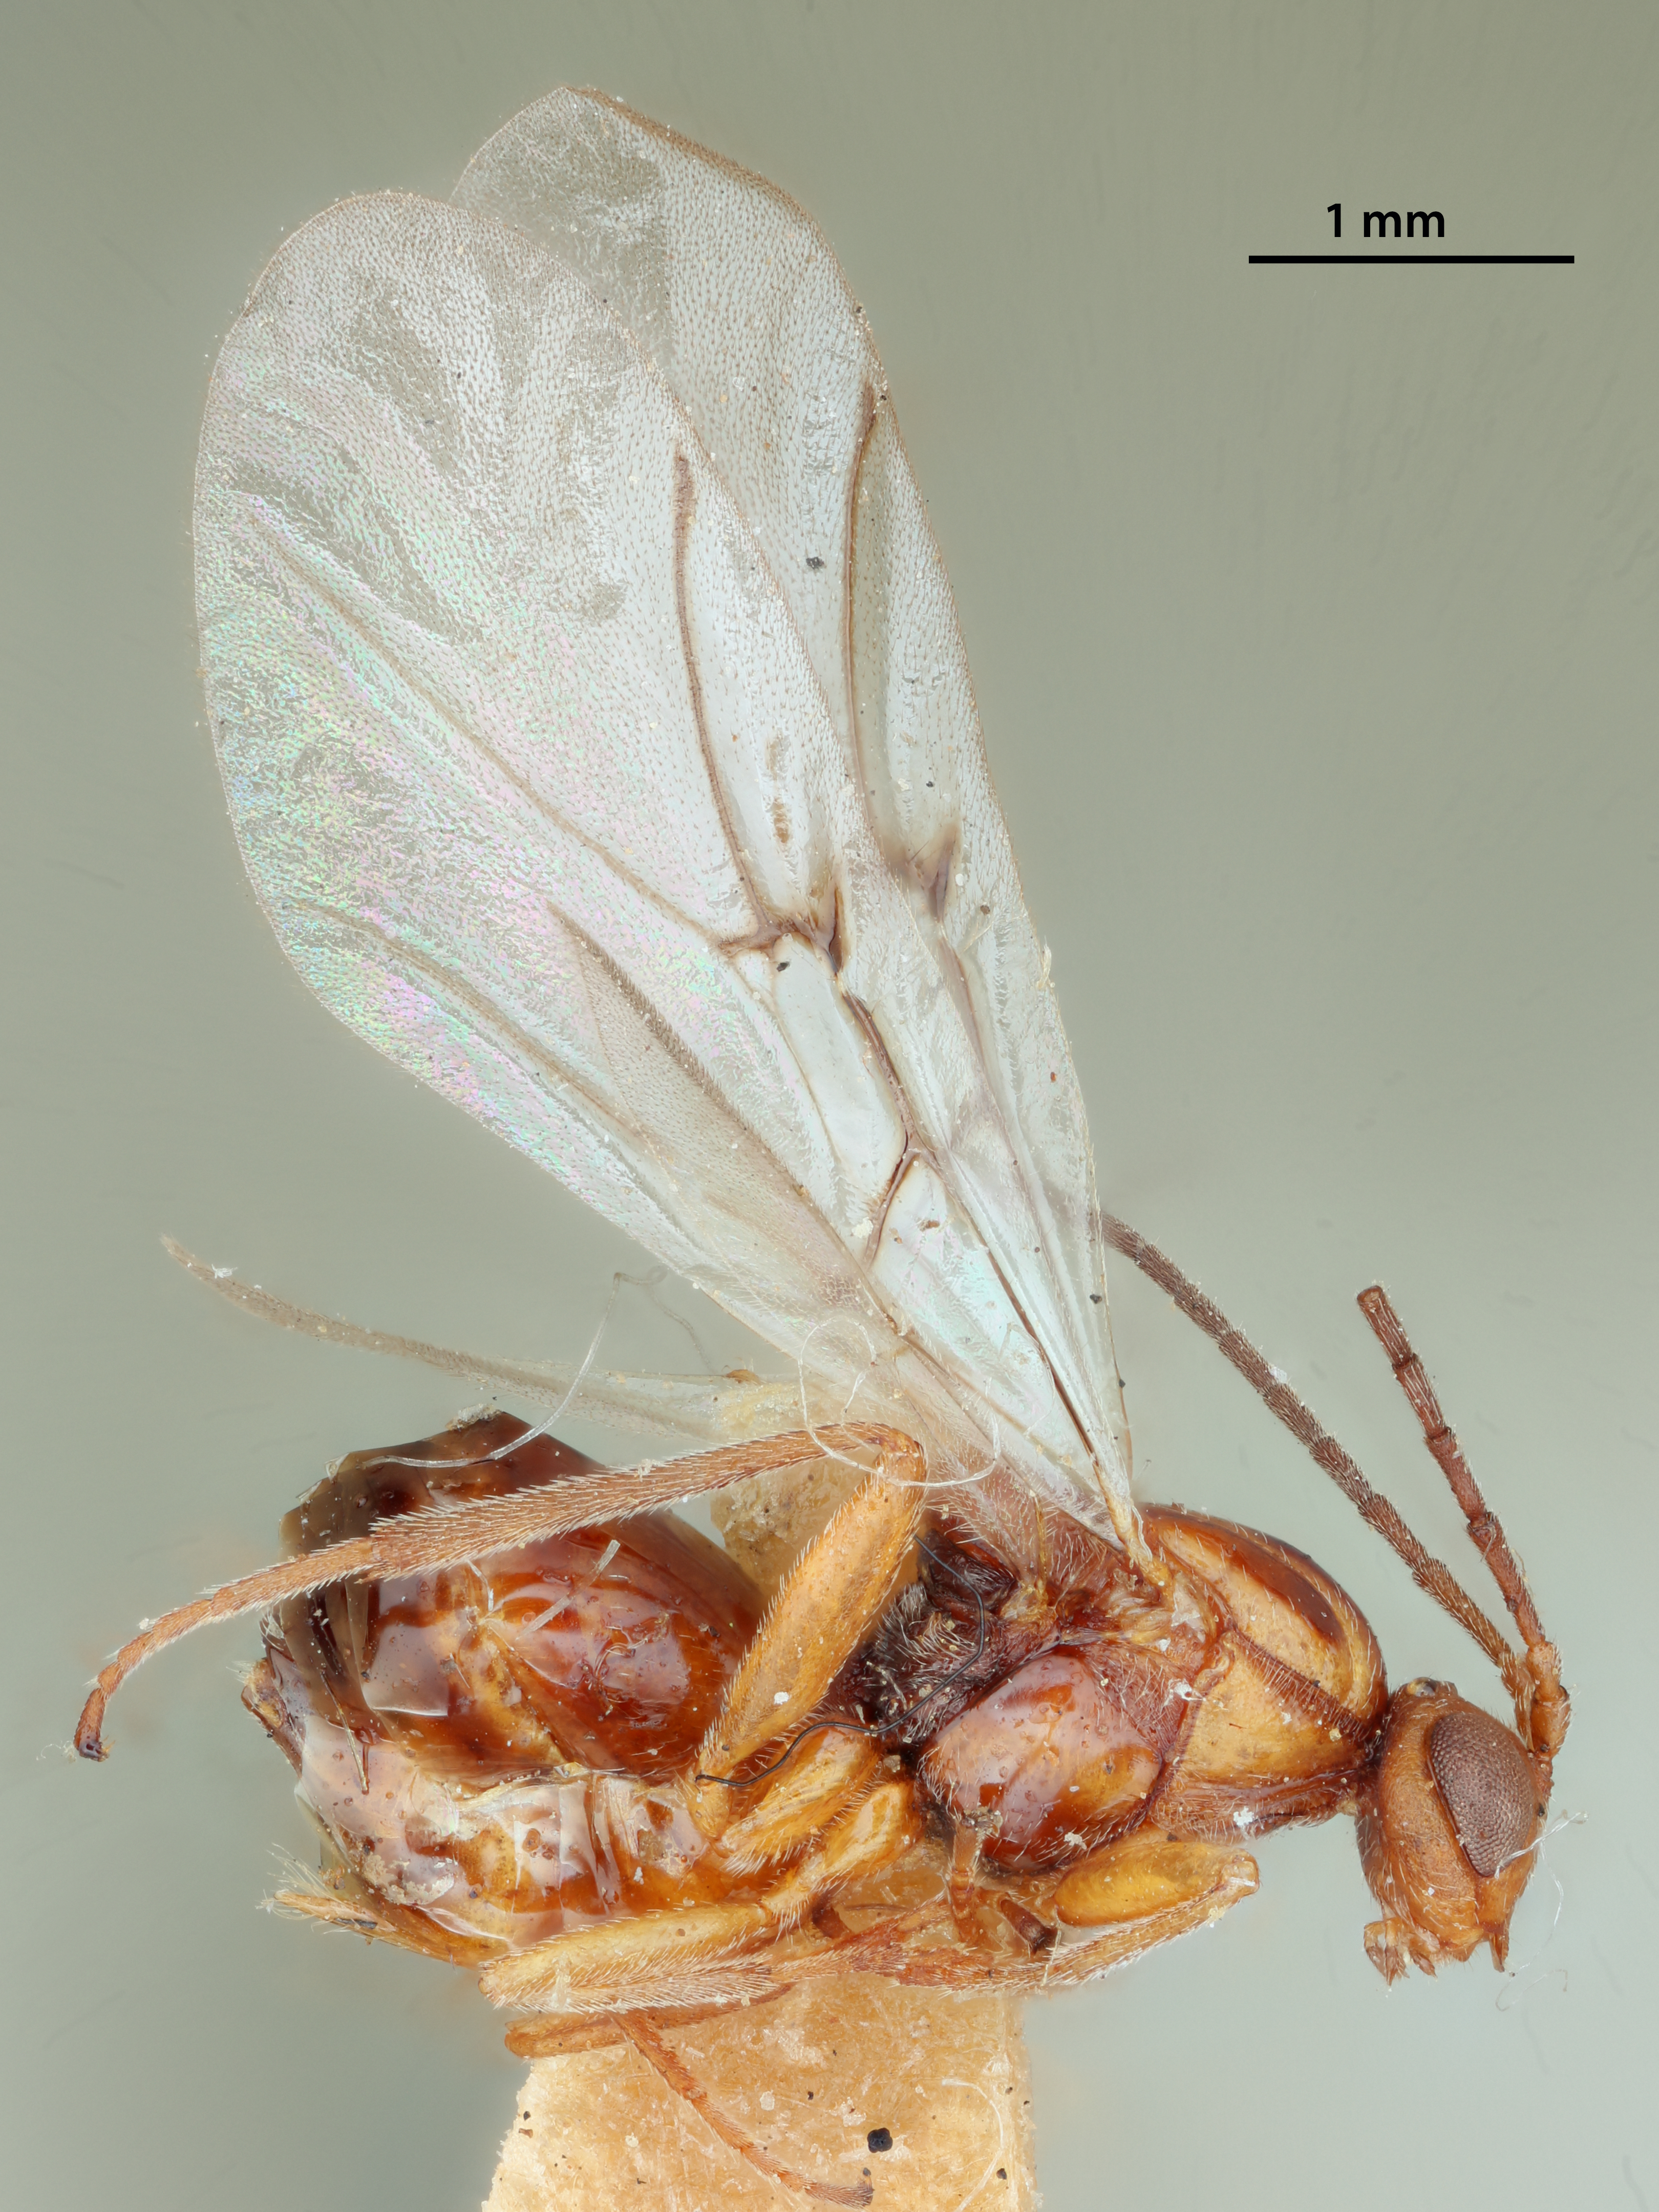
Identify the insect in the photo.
Trigonaspis fumosa
